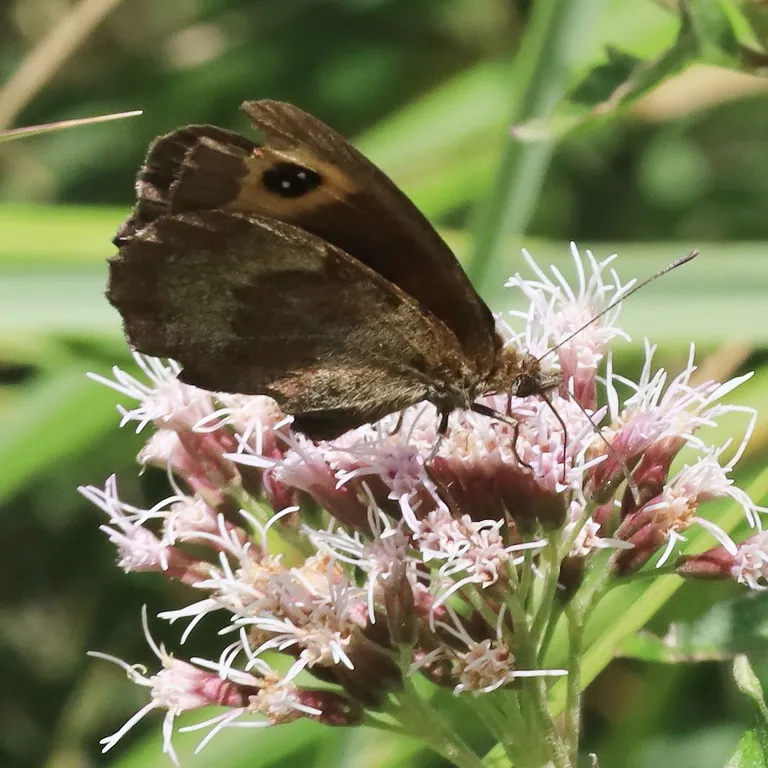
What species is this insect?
Erebia aethiops
